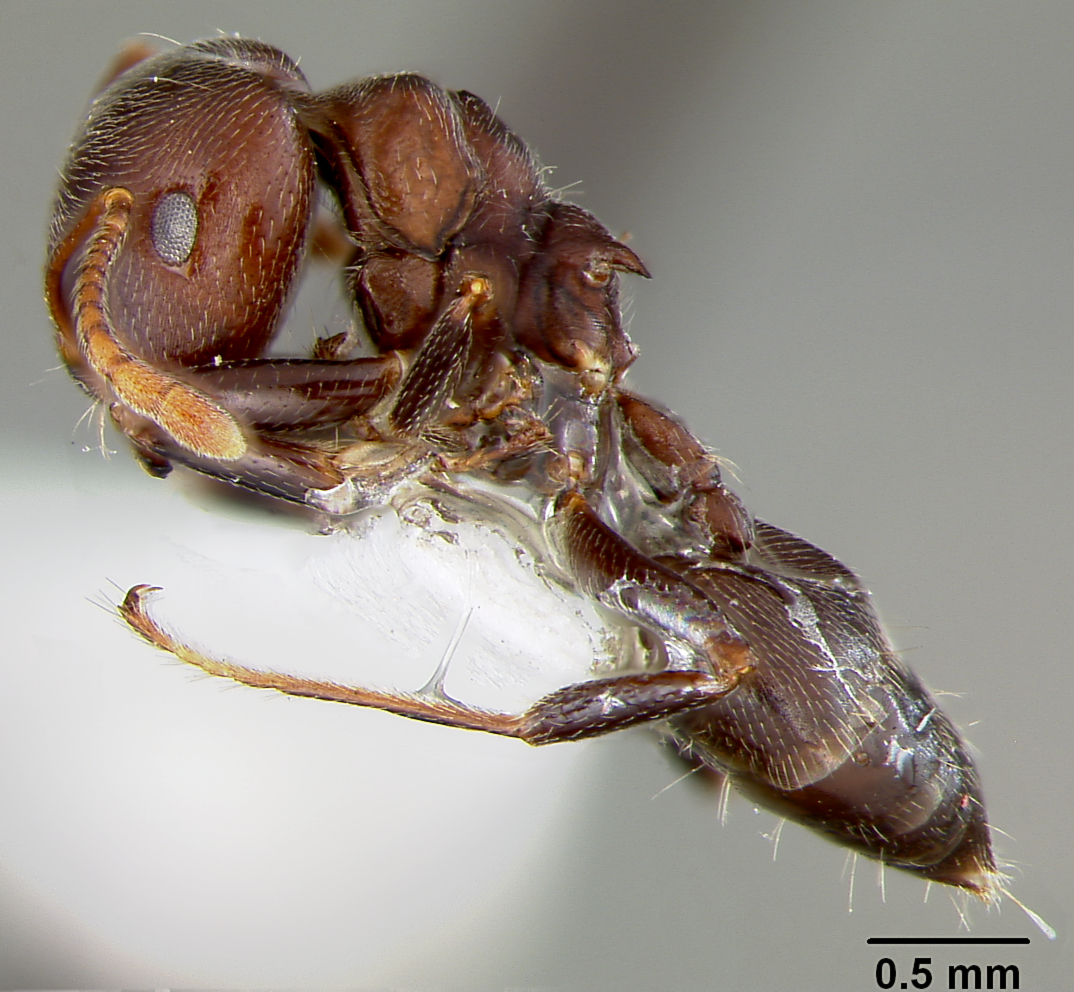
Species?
Crematogaster africana
